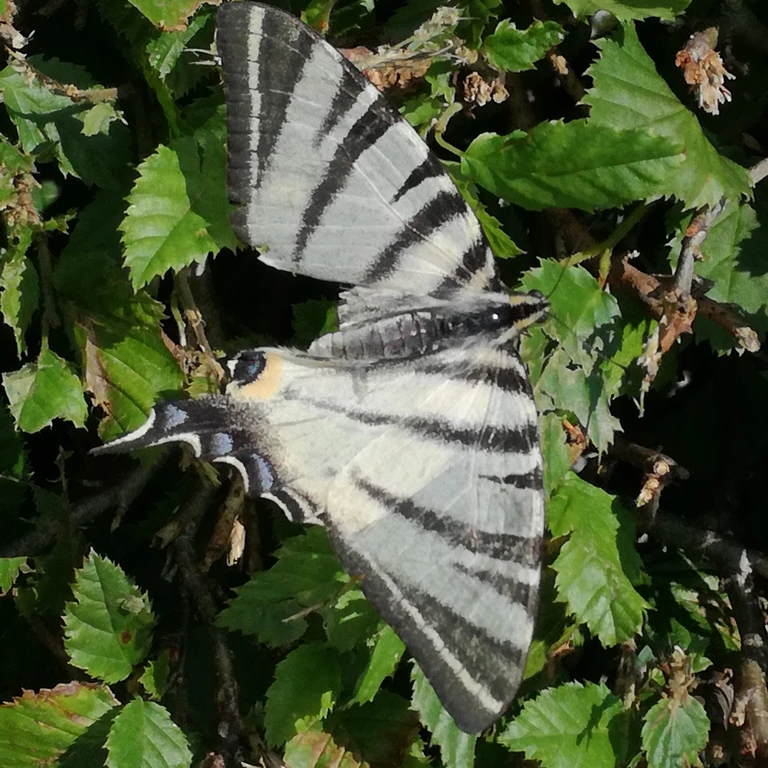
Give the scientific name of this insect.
Iphiclides podalirius
